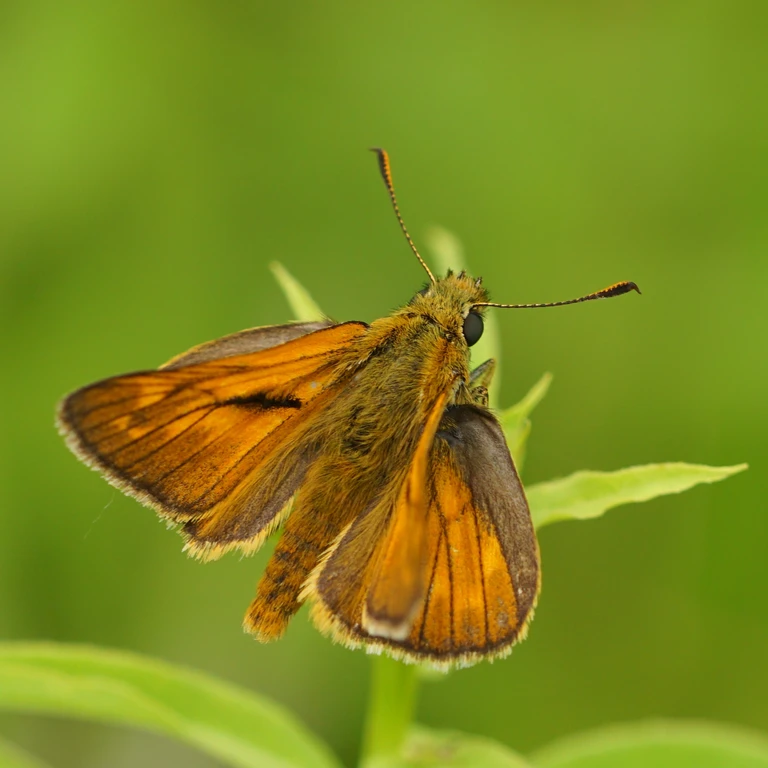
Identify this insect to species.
Ochlodes sylvanus (also Ochlodes venata)
